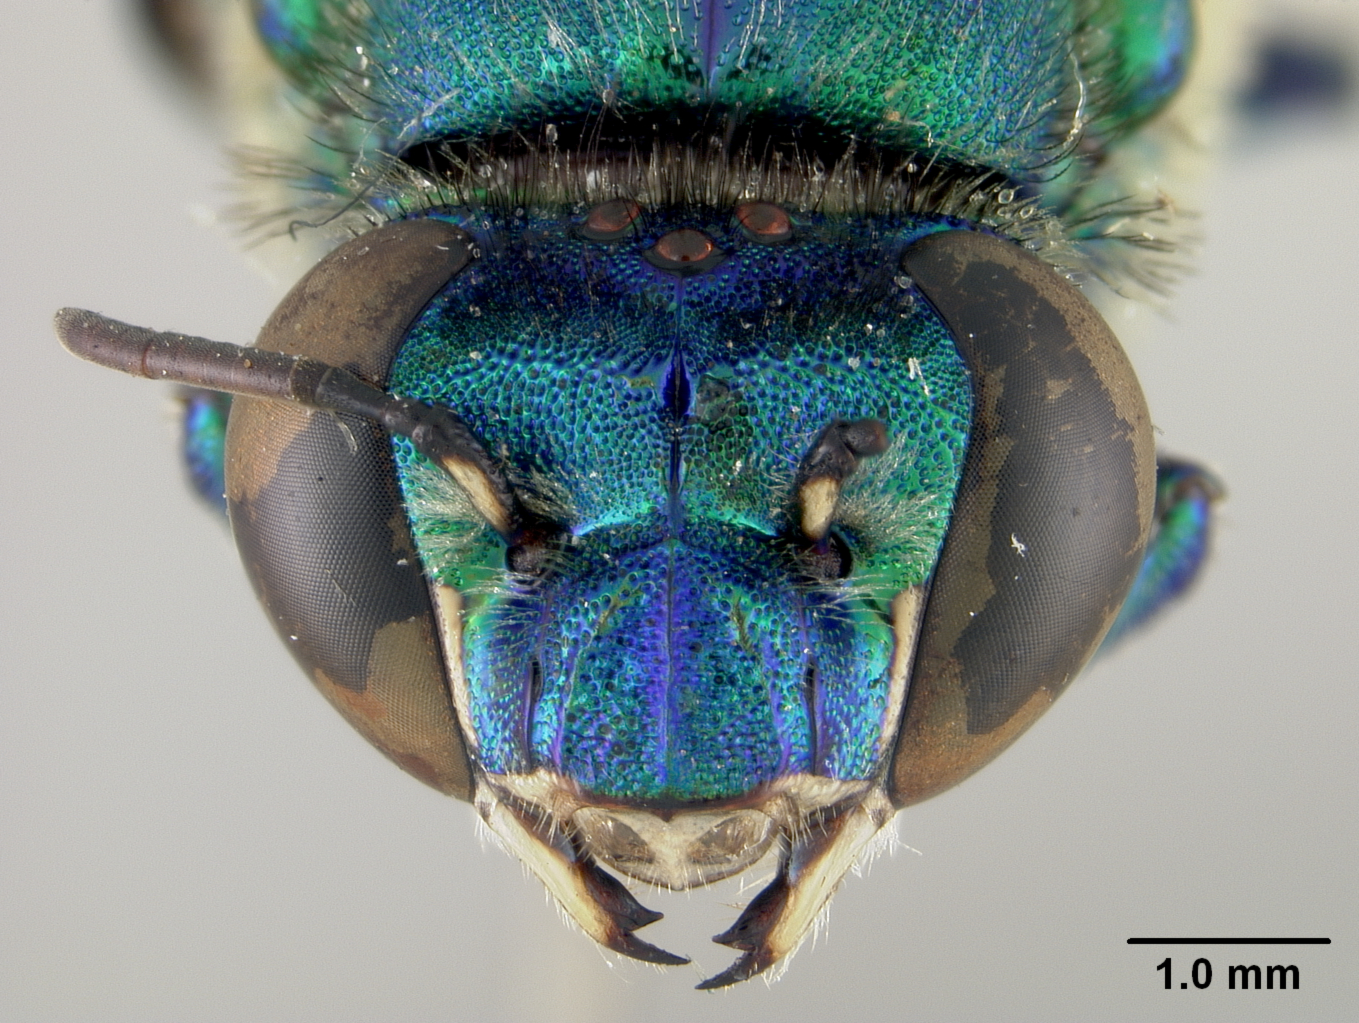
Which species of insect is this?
Euglossa despecta
